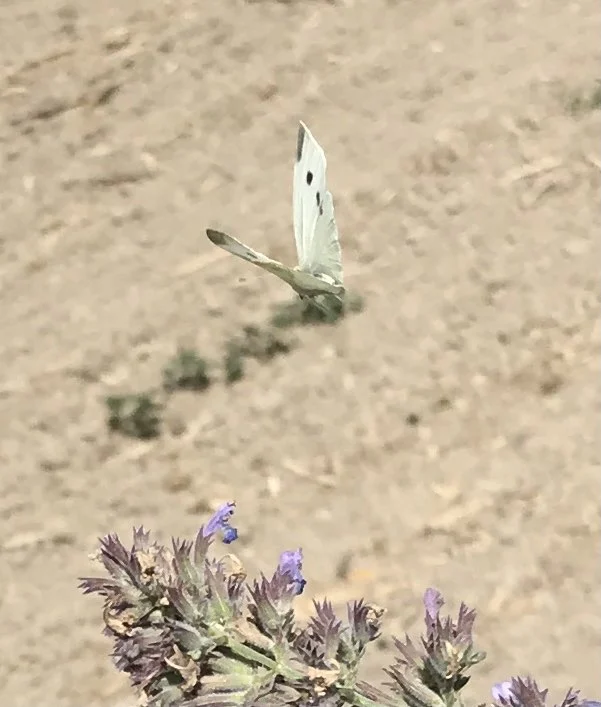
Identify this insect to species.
Pieris rapae
